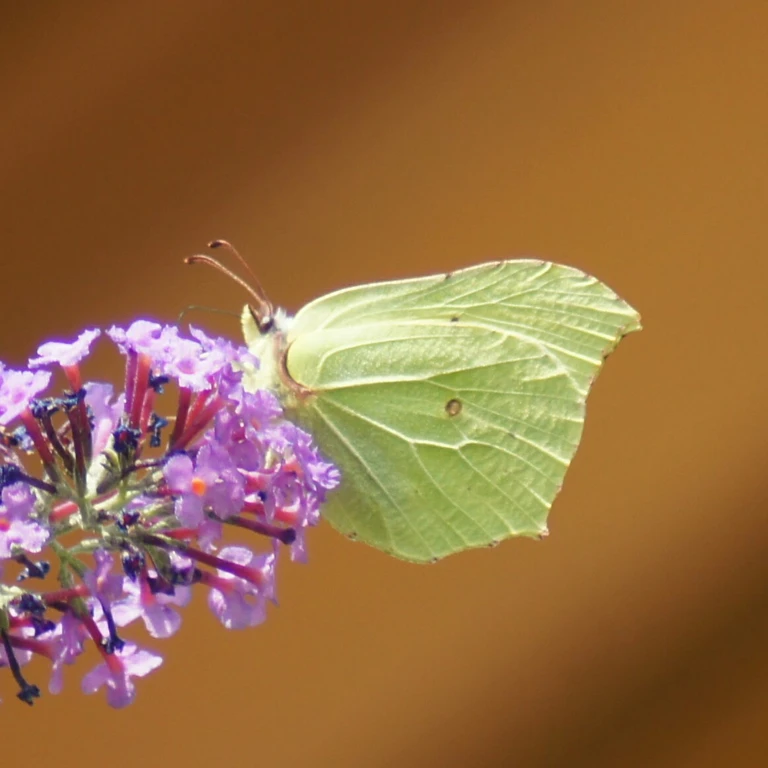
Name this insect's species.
Gonepteryx rhamni
